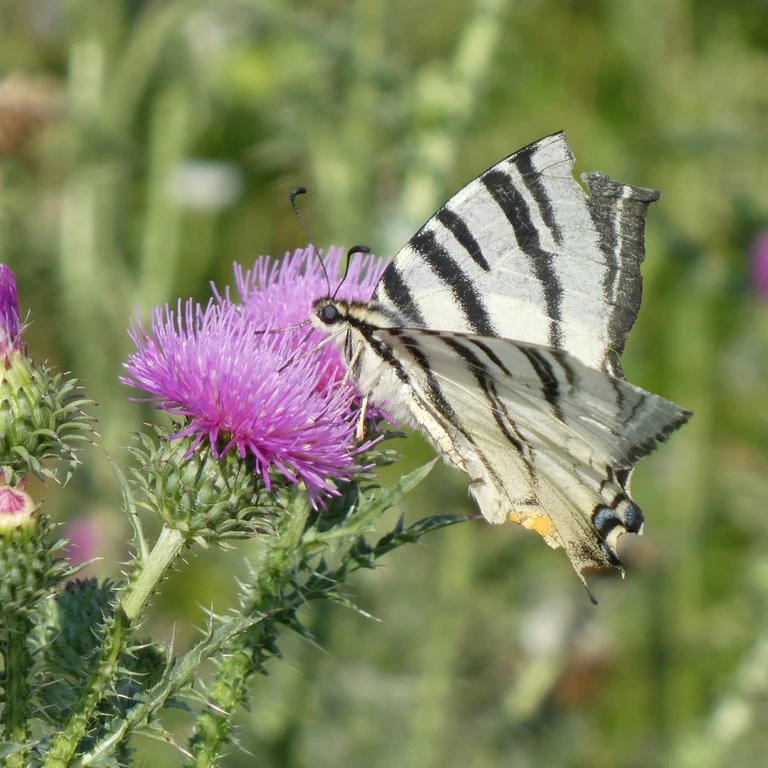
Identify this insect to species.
Iphiclides podalirius
